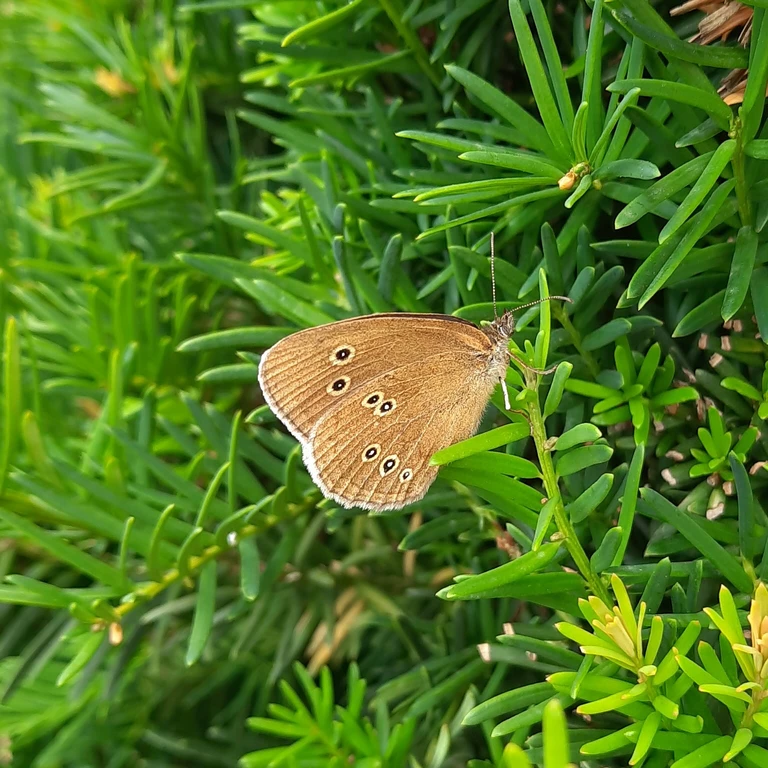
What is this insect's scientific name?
Aphantopus hyperantus
